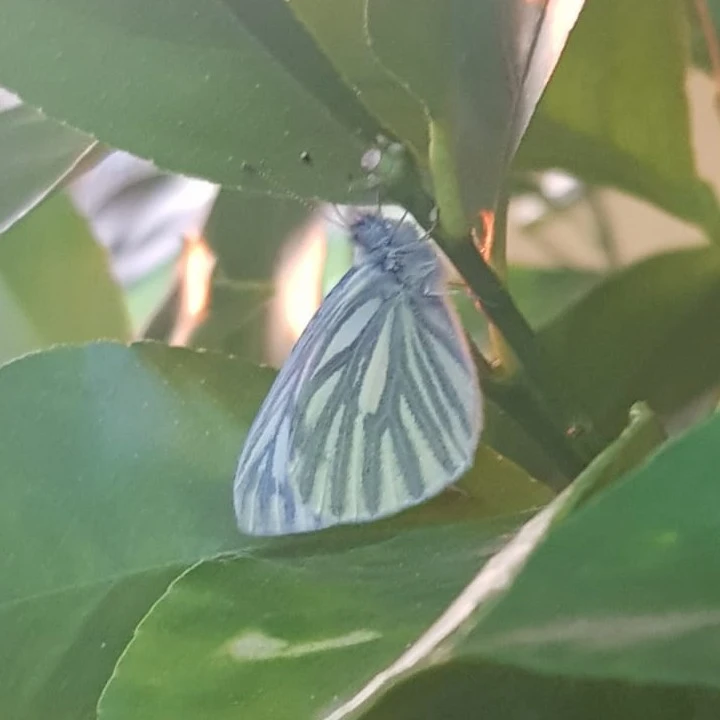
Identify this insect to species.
Pieris napi
